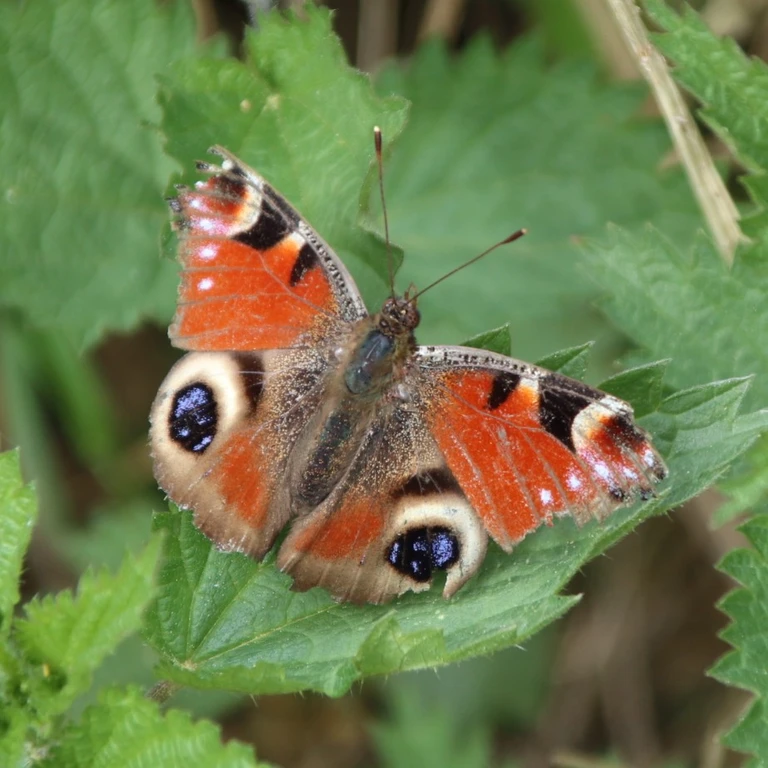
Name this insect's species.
Aglais io
